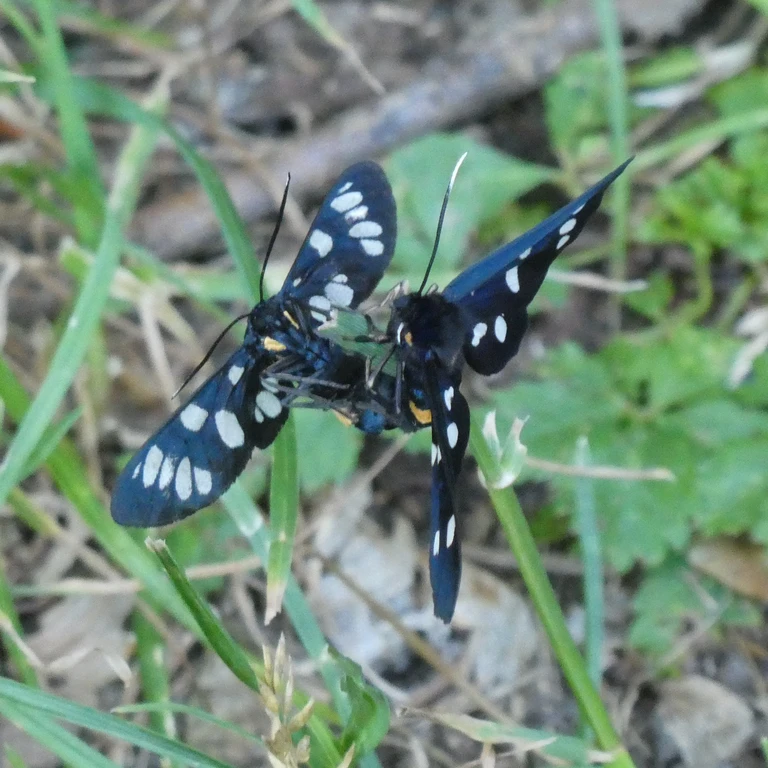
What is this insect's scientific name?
Amata phegea
